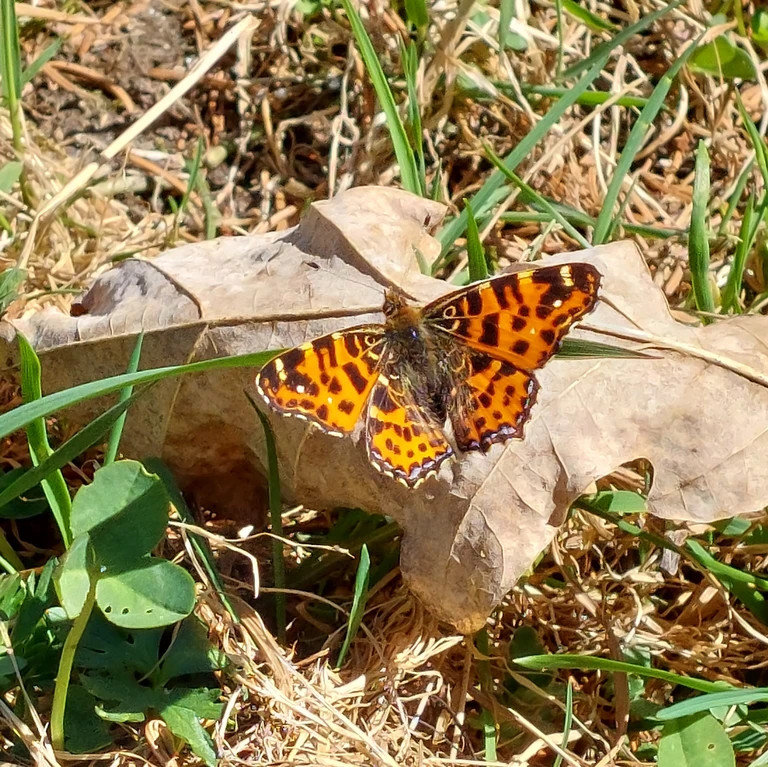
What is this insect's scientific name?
Araschnia levana
